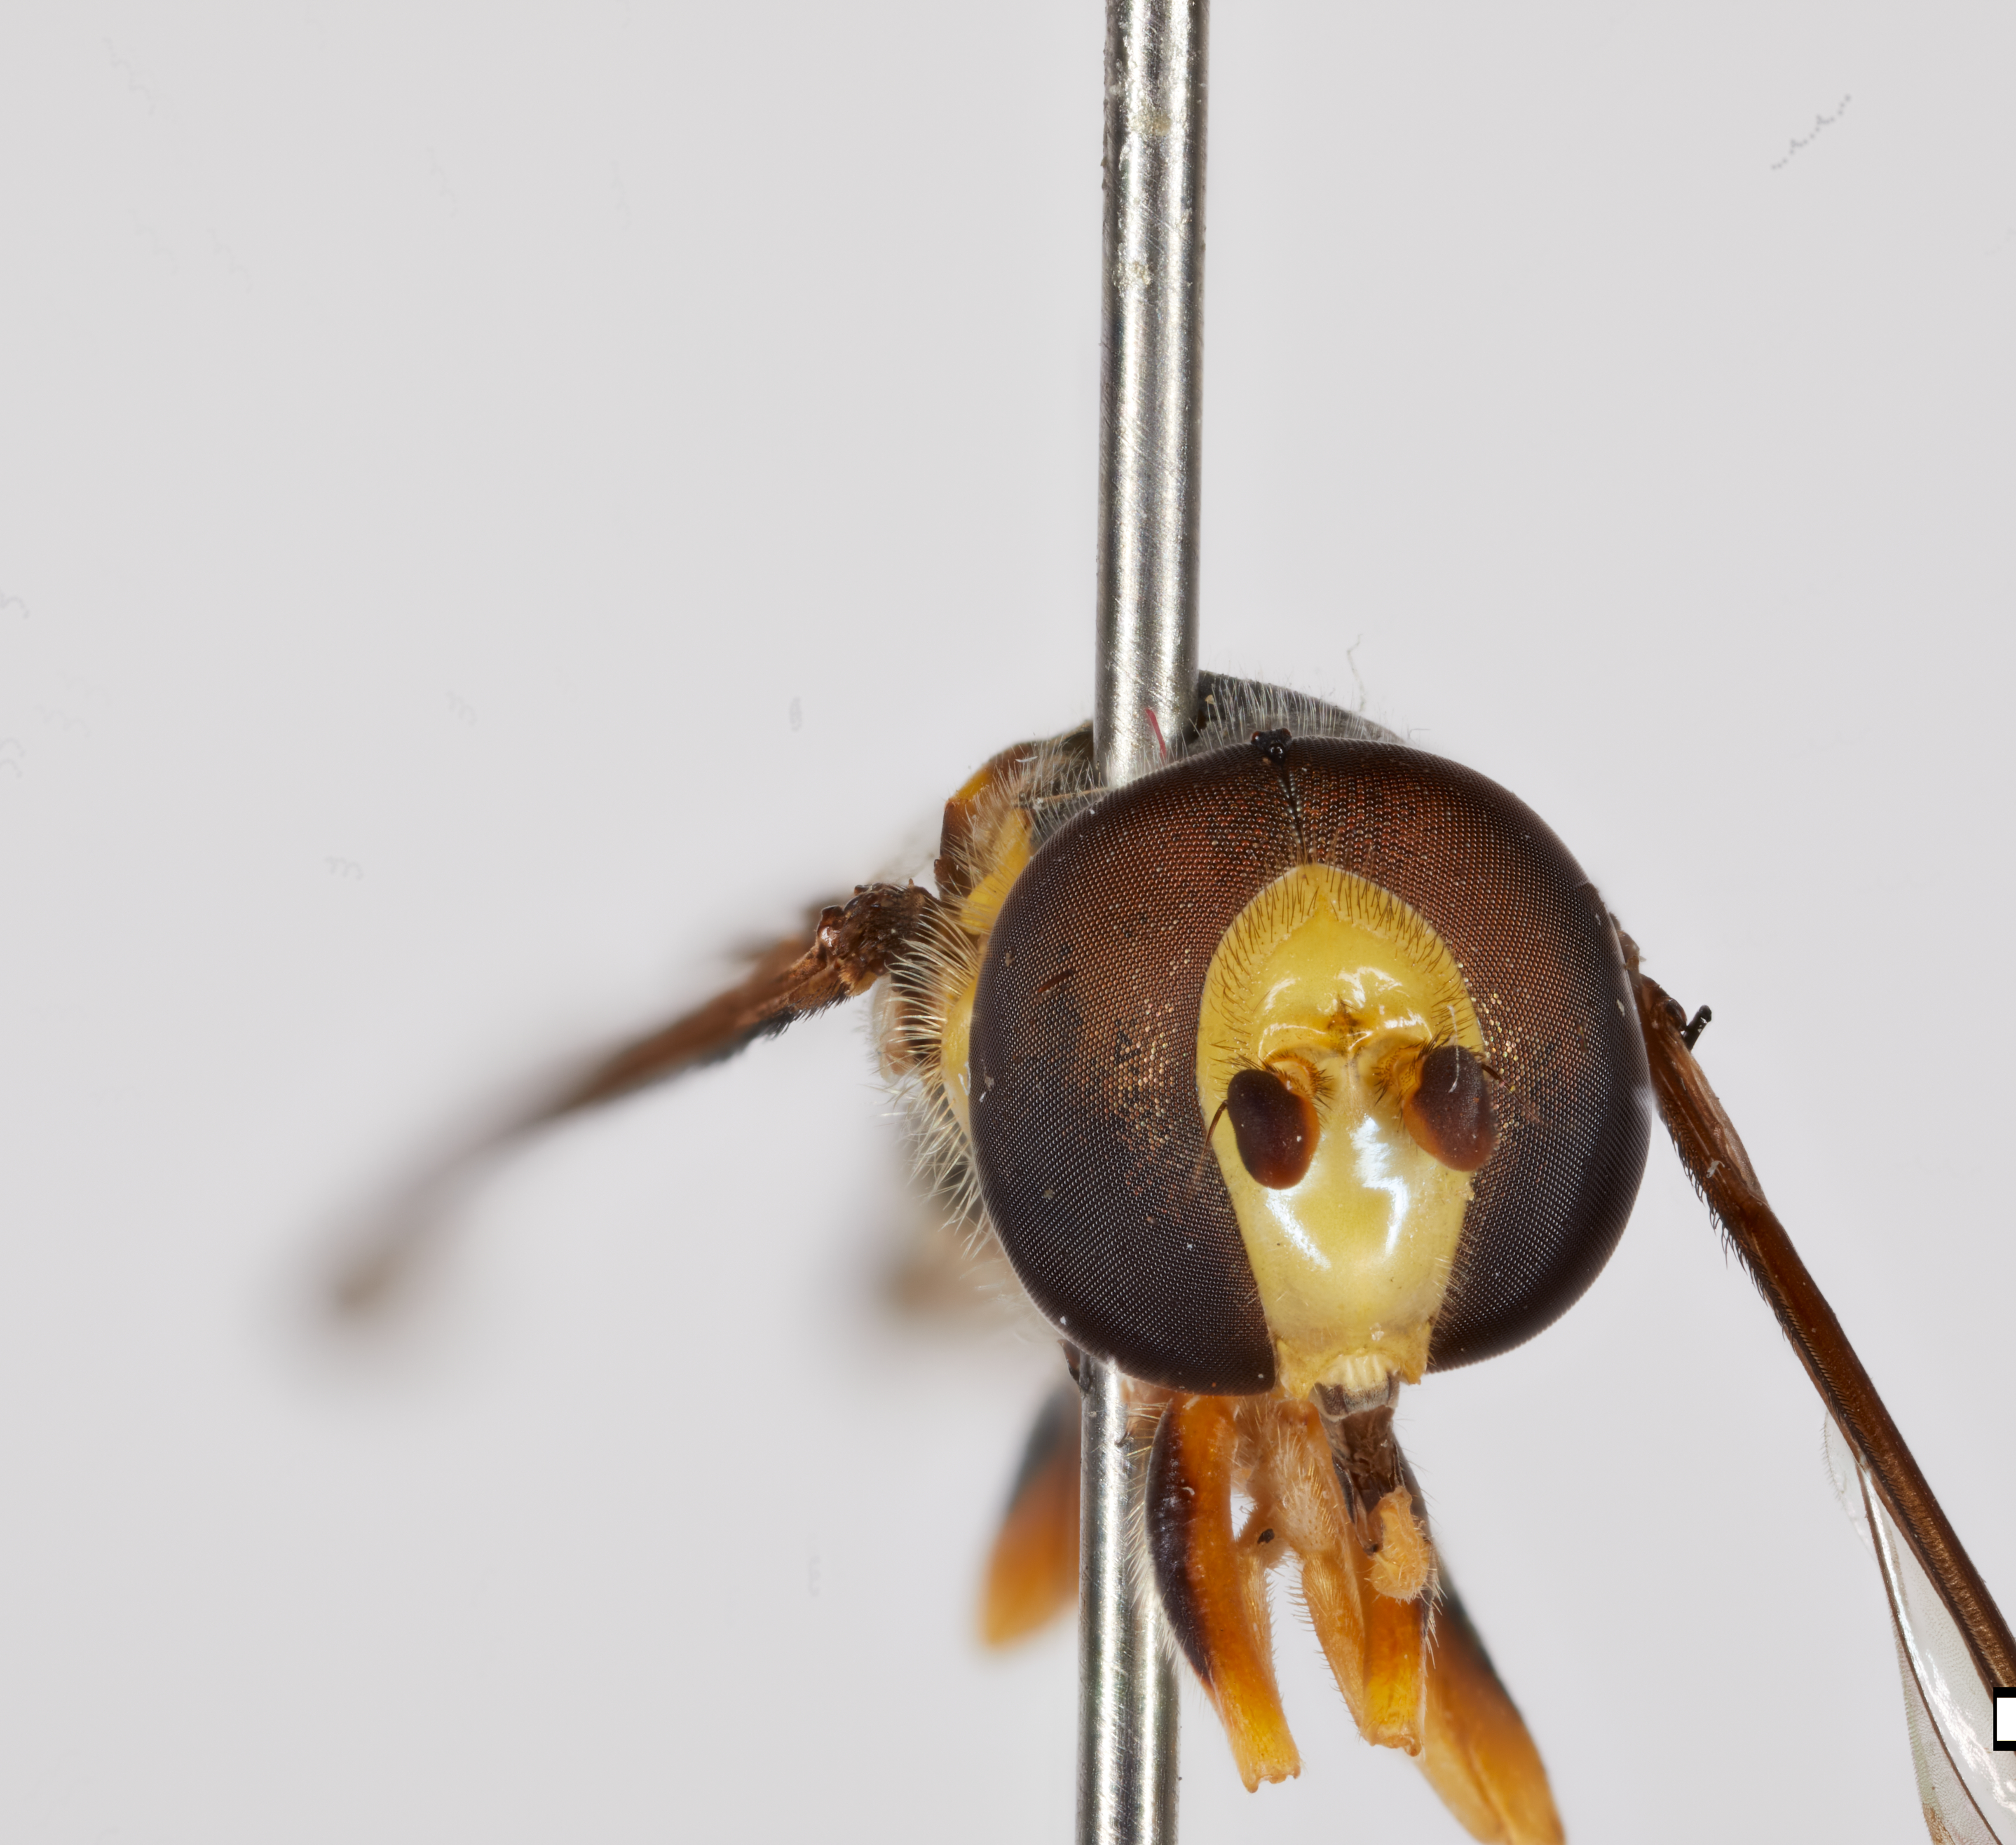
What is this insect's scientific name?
Ocyptamus megafemur
